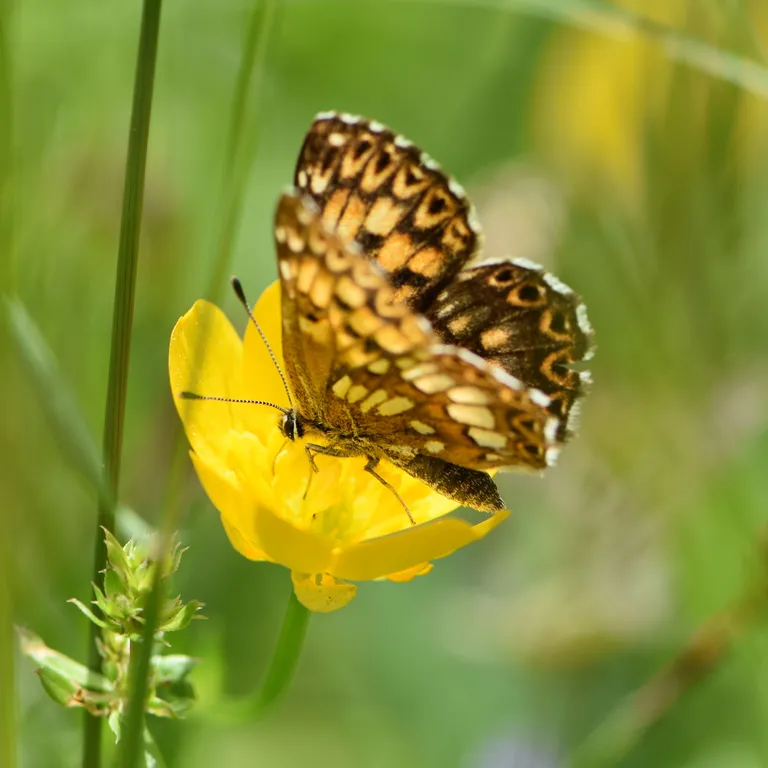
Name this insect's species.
Hamearis lucina
